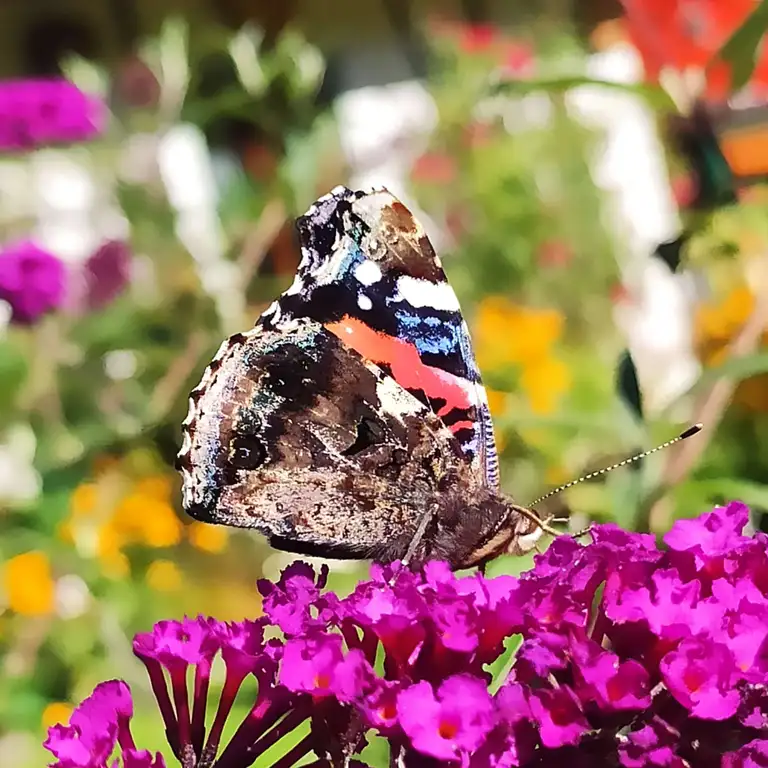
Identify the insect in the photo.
Vanessa atalanta
